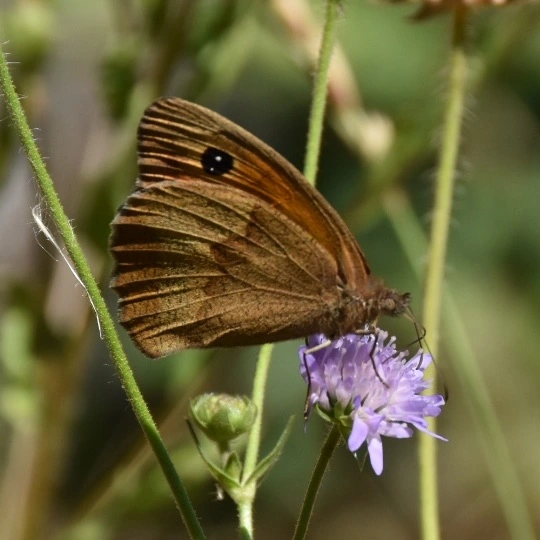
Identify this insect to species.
Maniola jurtina
